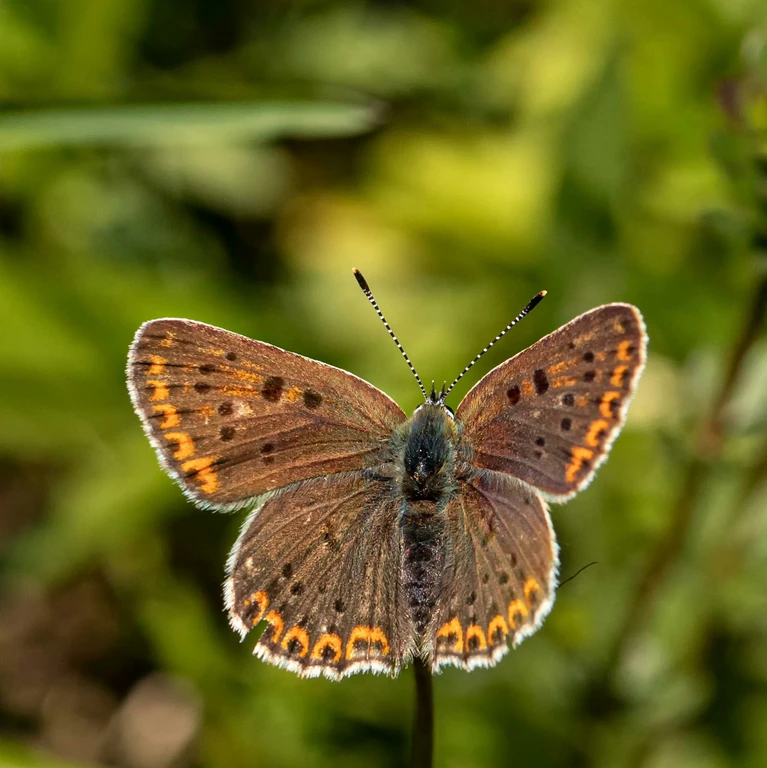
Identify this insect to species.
Lycaena tityrus (also Loweia tityrus)
